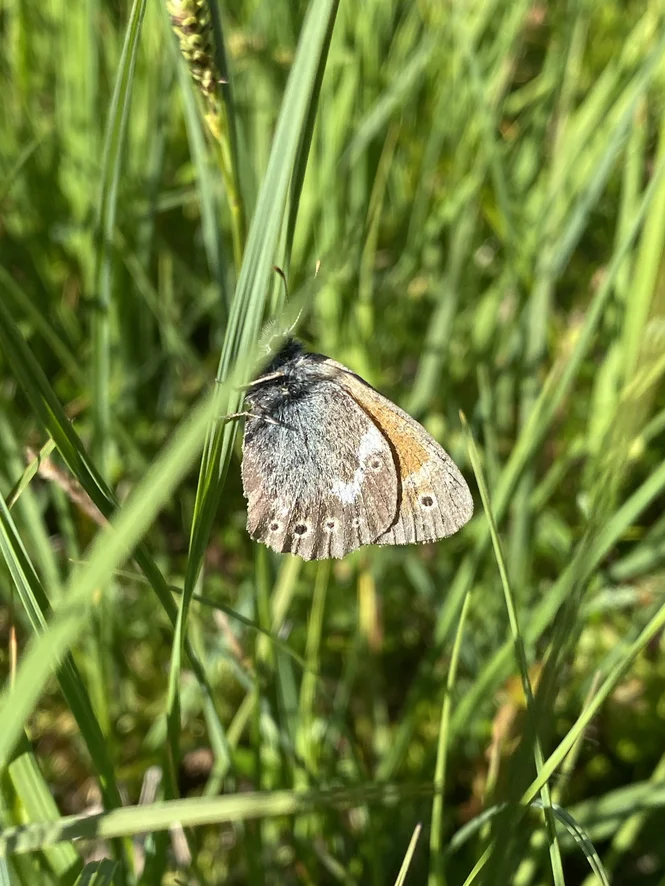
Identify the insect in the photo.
Coenonympha tullia
